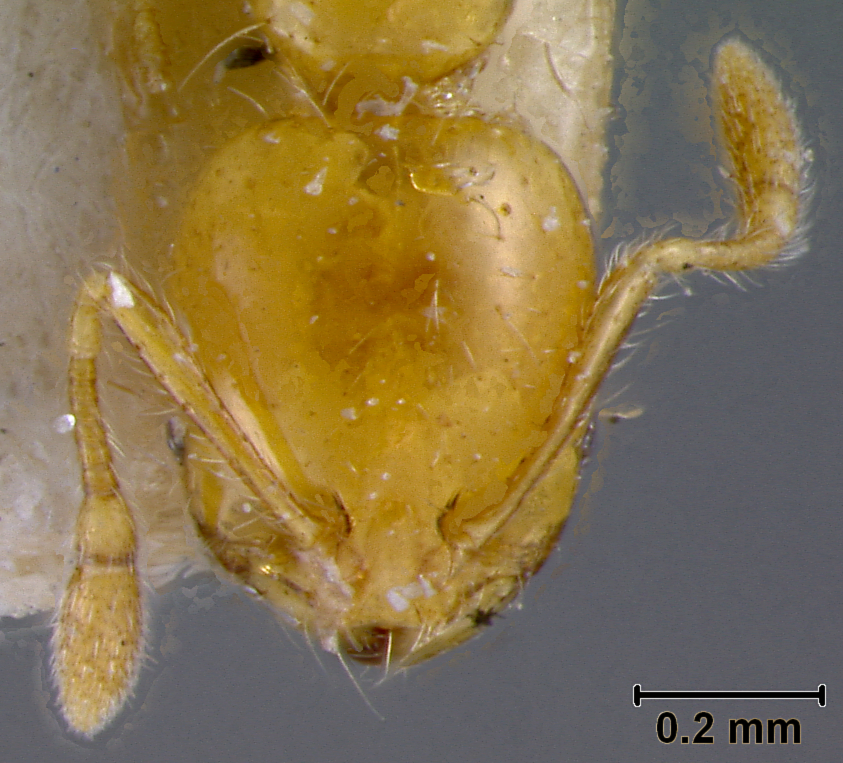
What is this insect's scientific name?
Solenopsis bruchi
